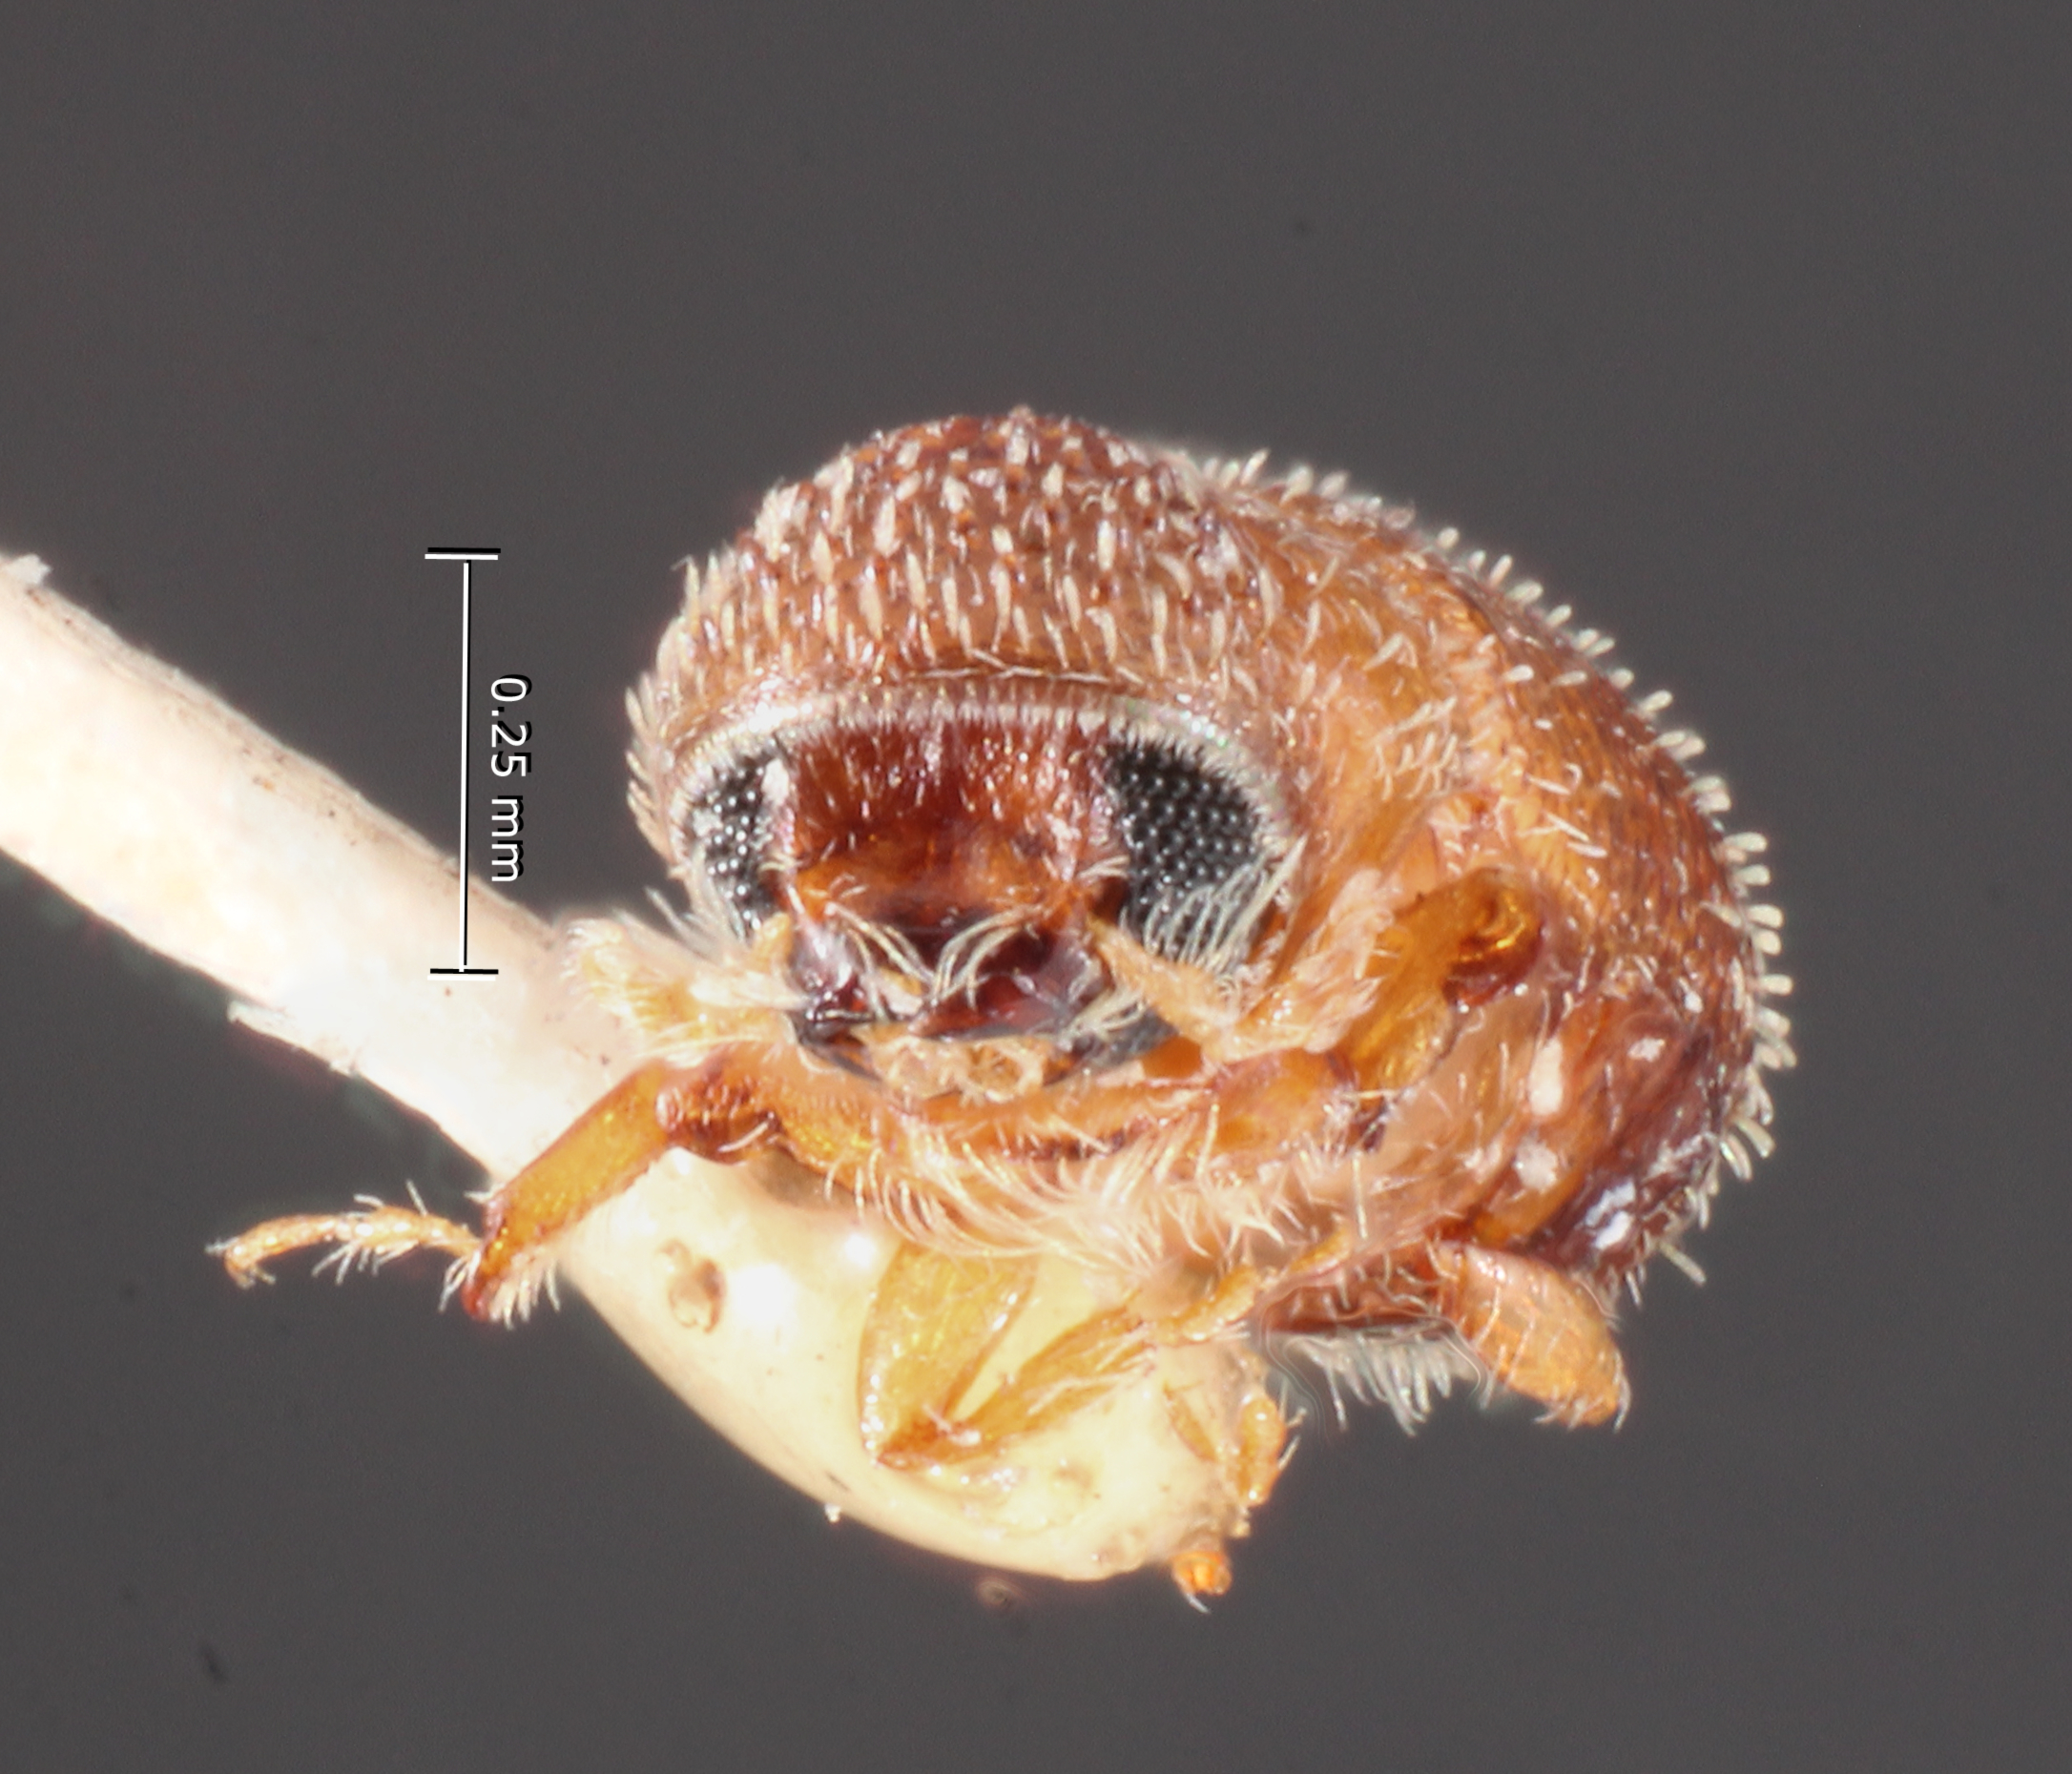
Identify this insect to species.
Thysanoes vachelliae
